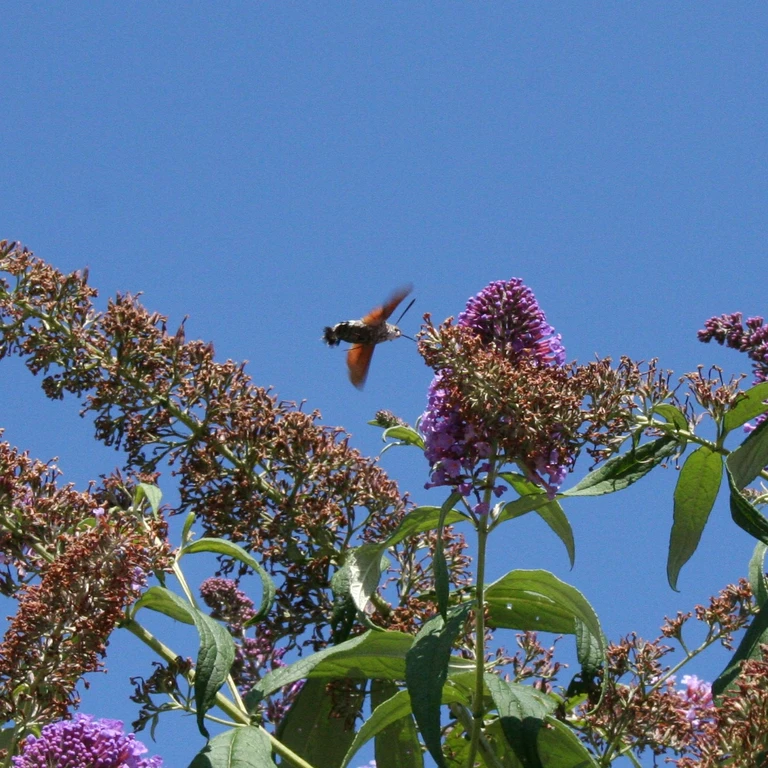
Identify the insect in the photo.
Macroglossum stellatarum
